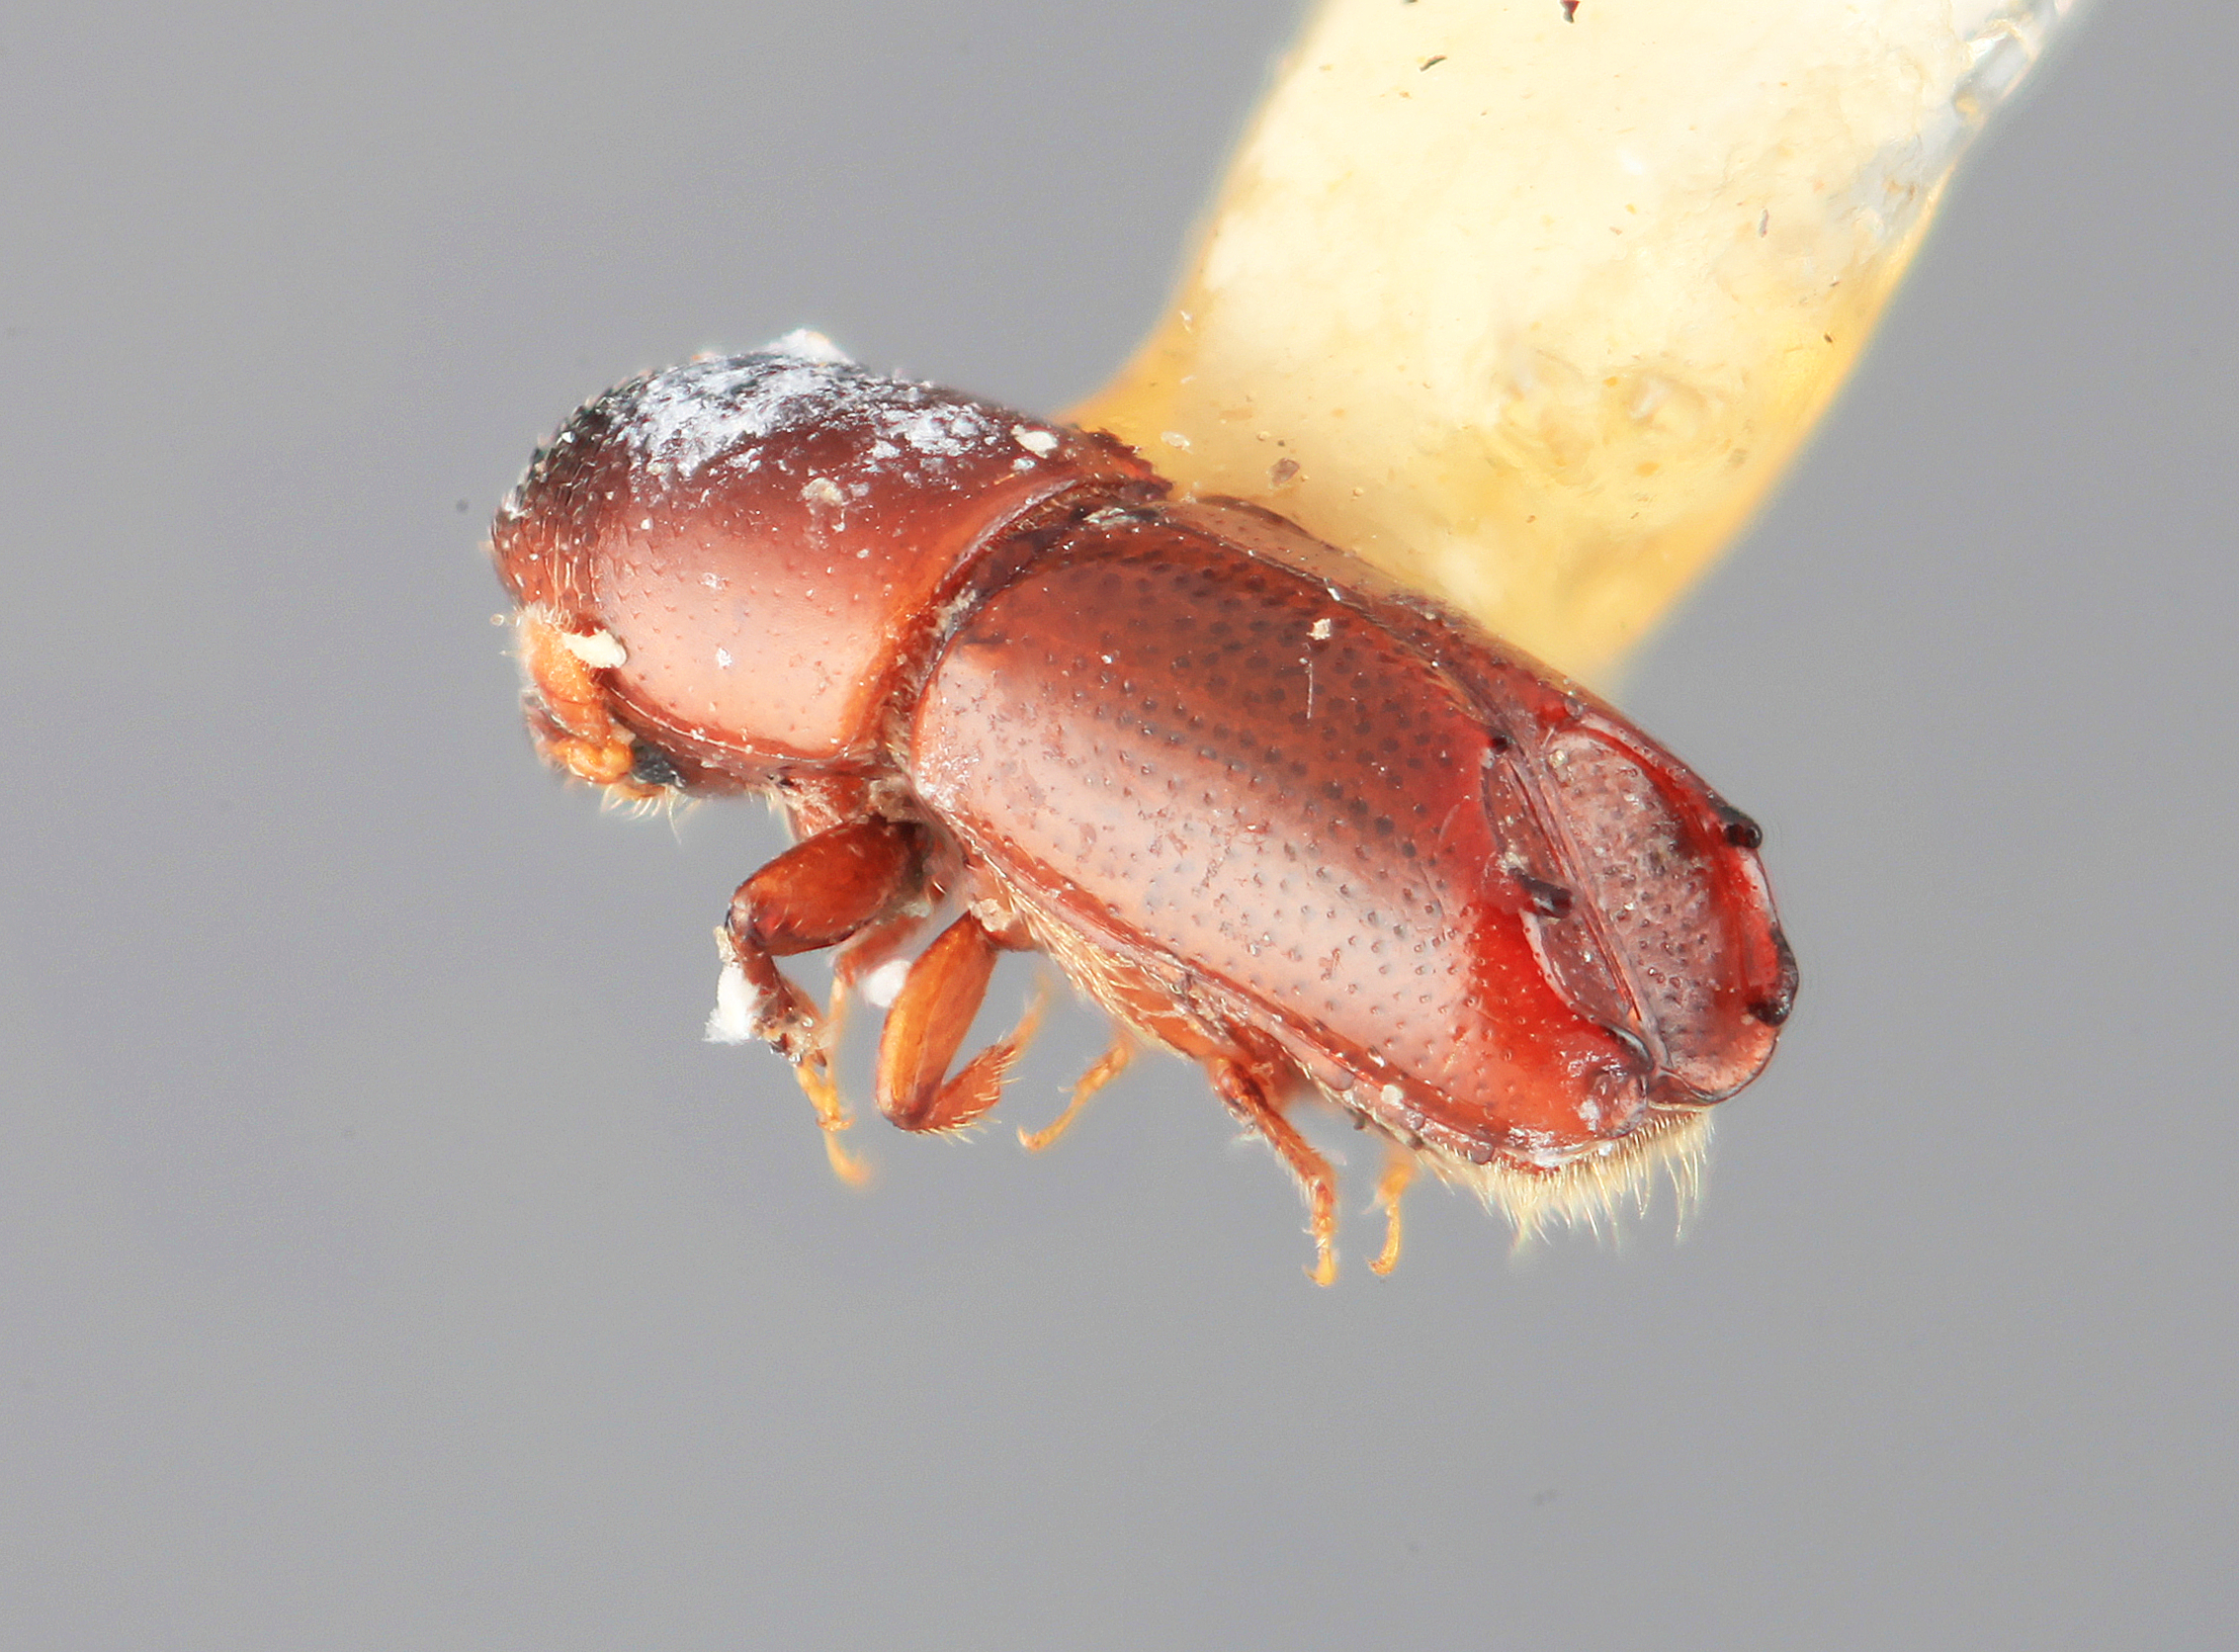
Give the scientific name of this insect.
Tricolus partilis
